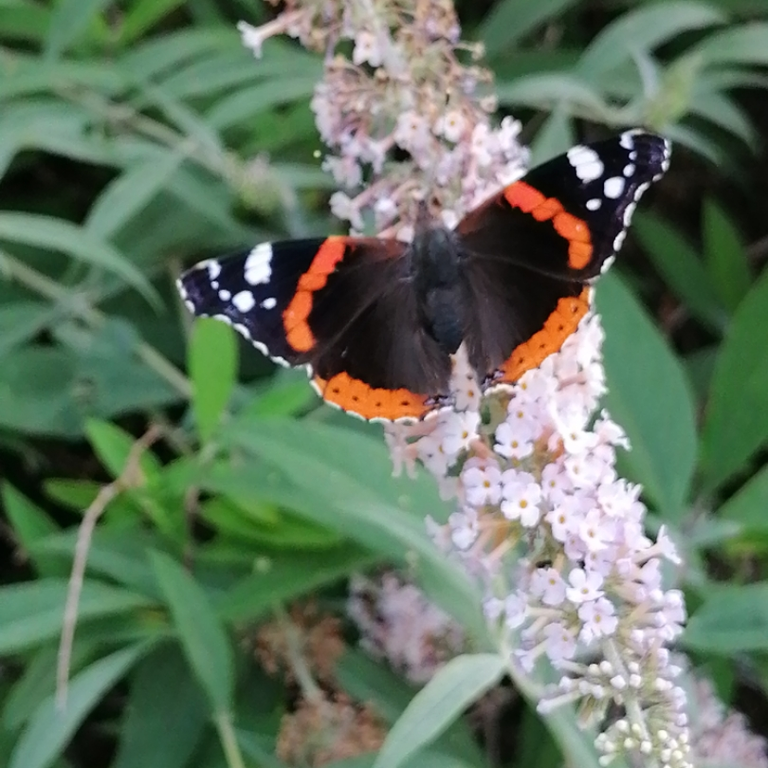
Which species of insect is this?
Vanessa atalanta
